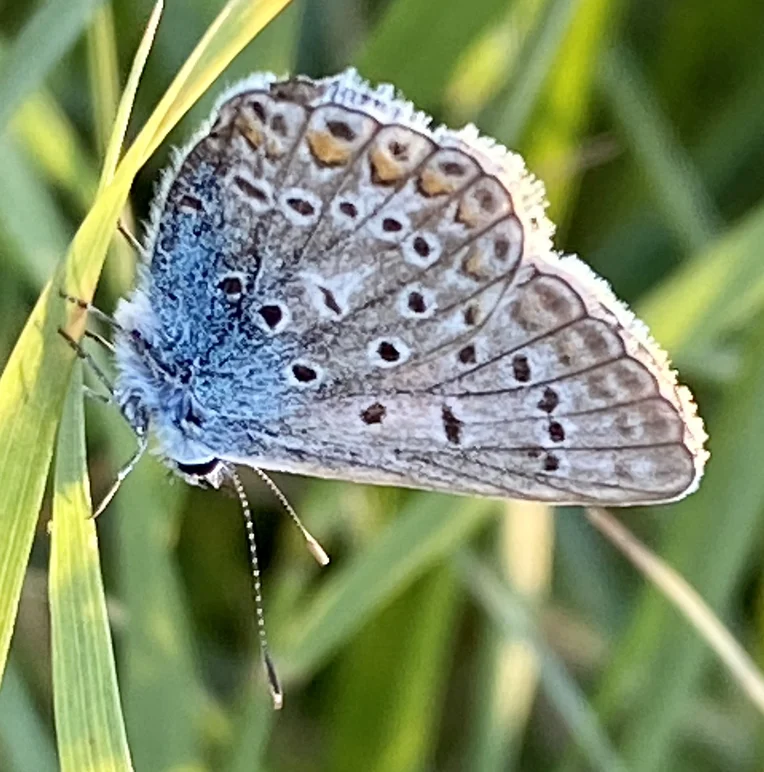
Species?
Polyommatus icarus
